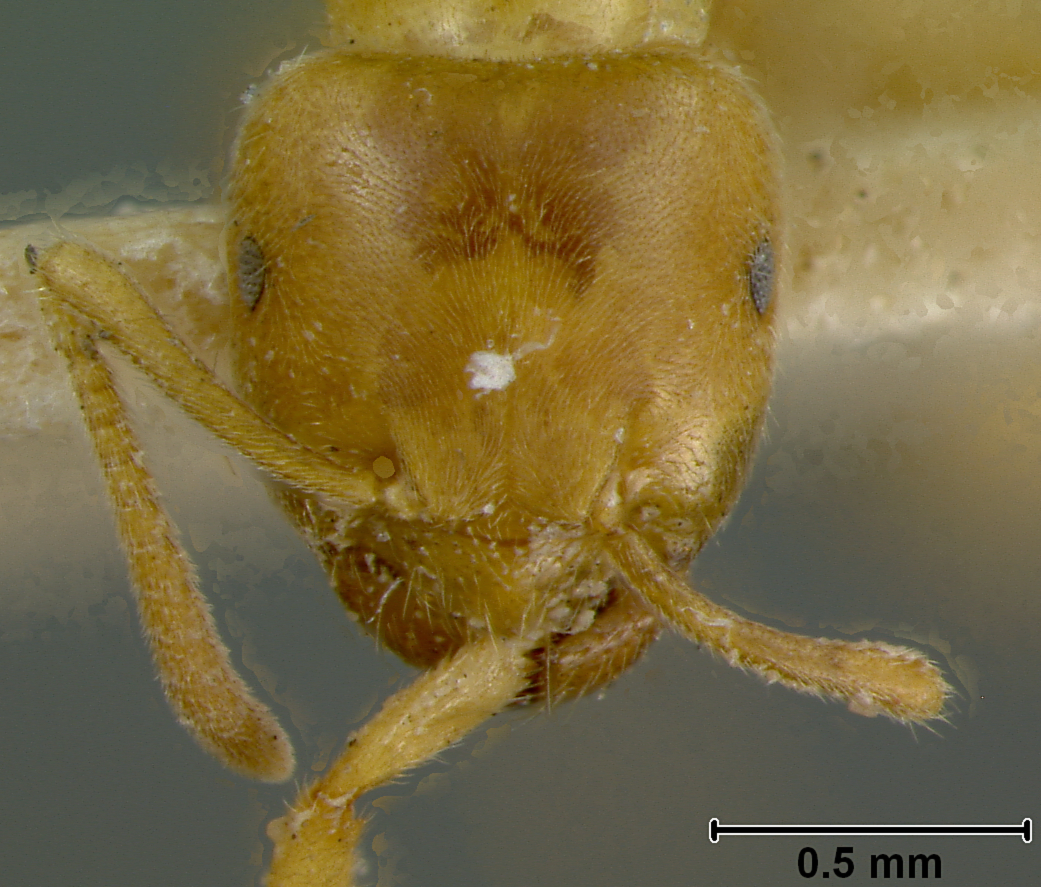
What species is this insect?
Lasius flavus
